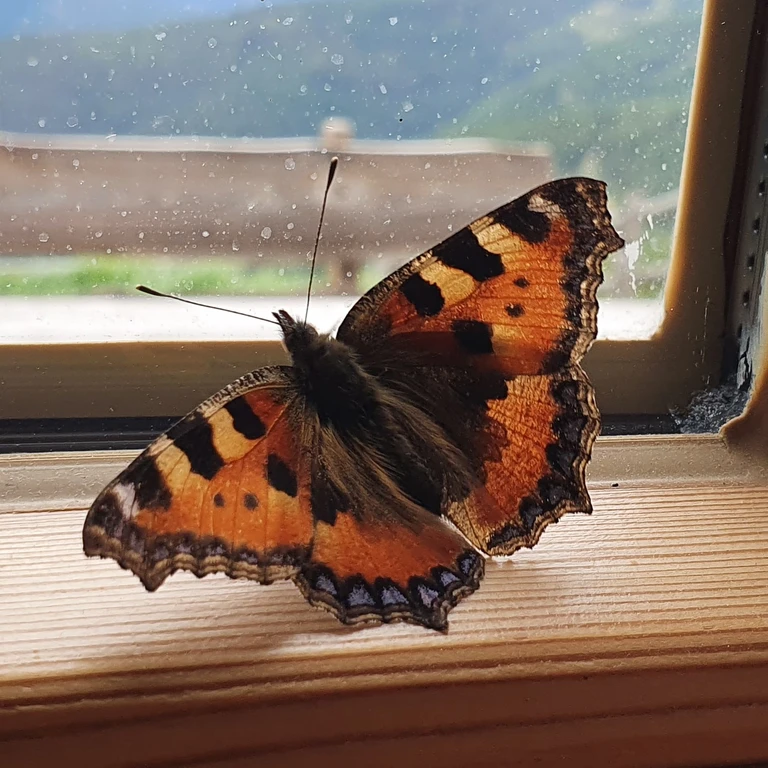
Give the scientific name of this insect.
Aglais urticae
